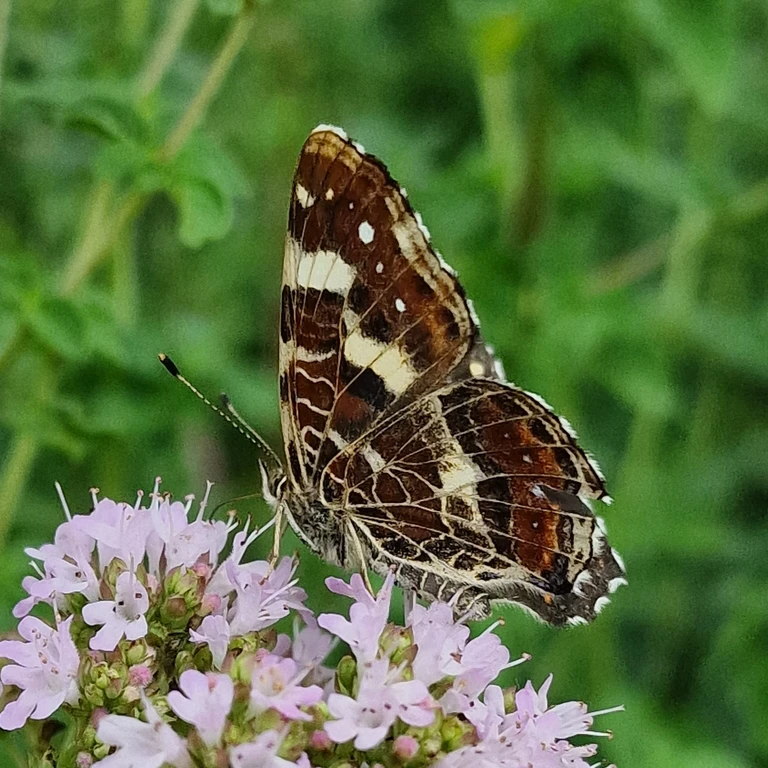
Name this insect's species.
Araschnia levana
